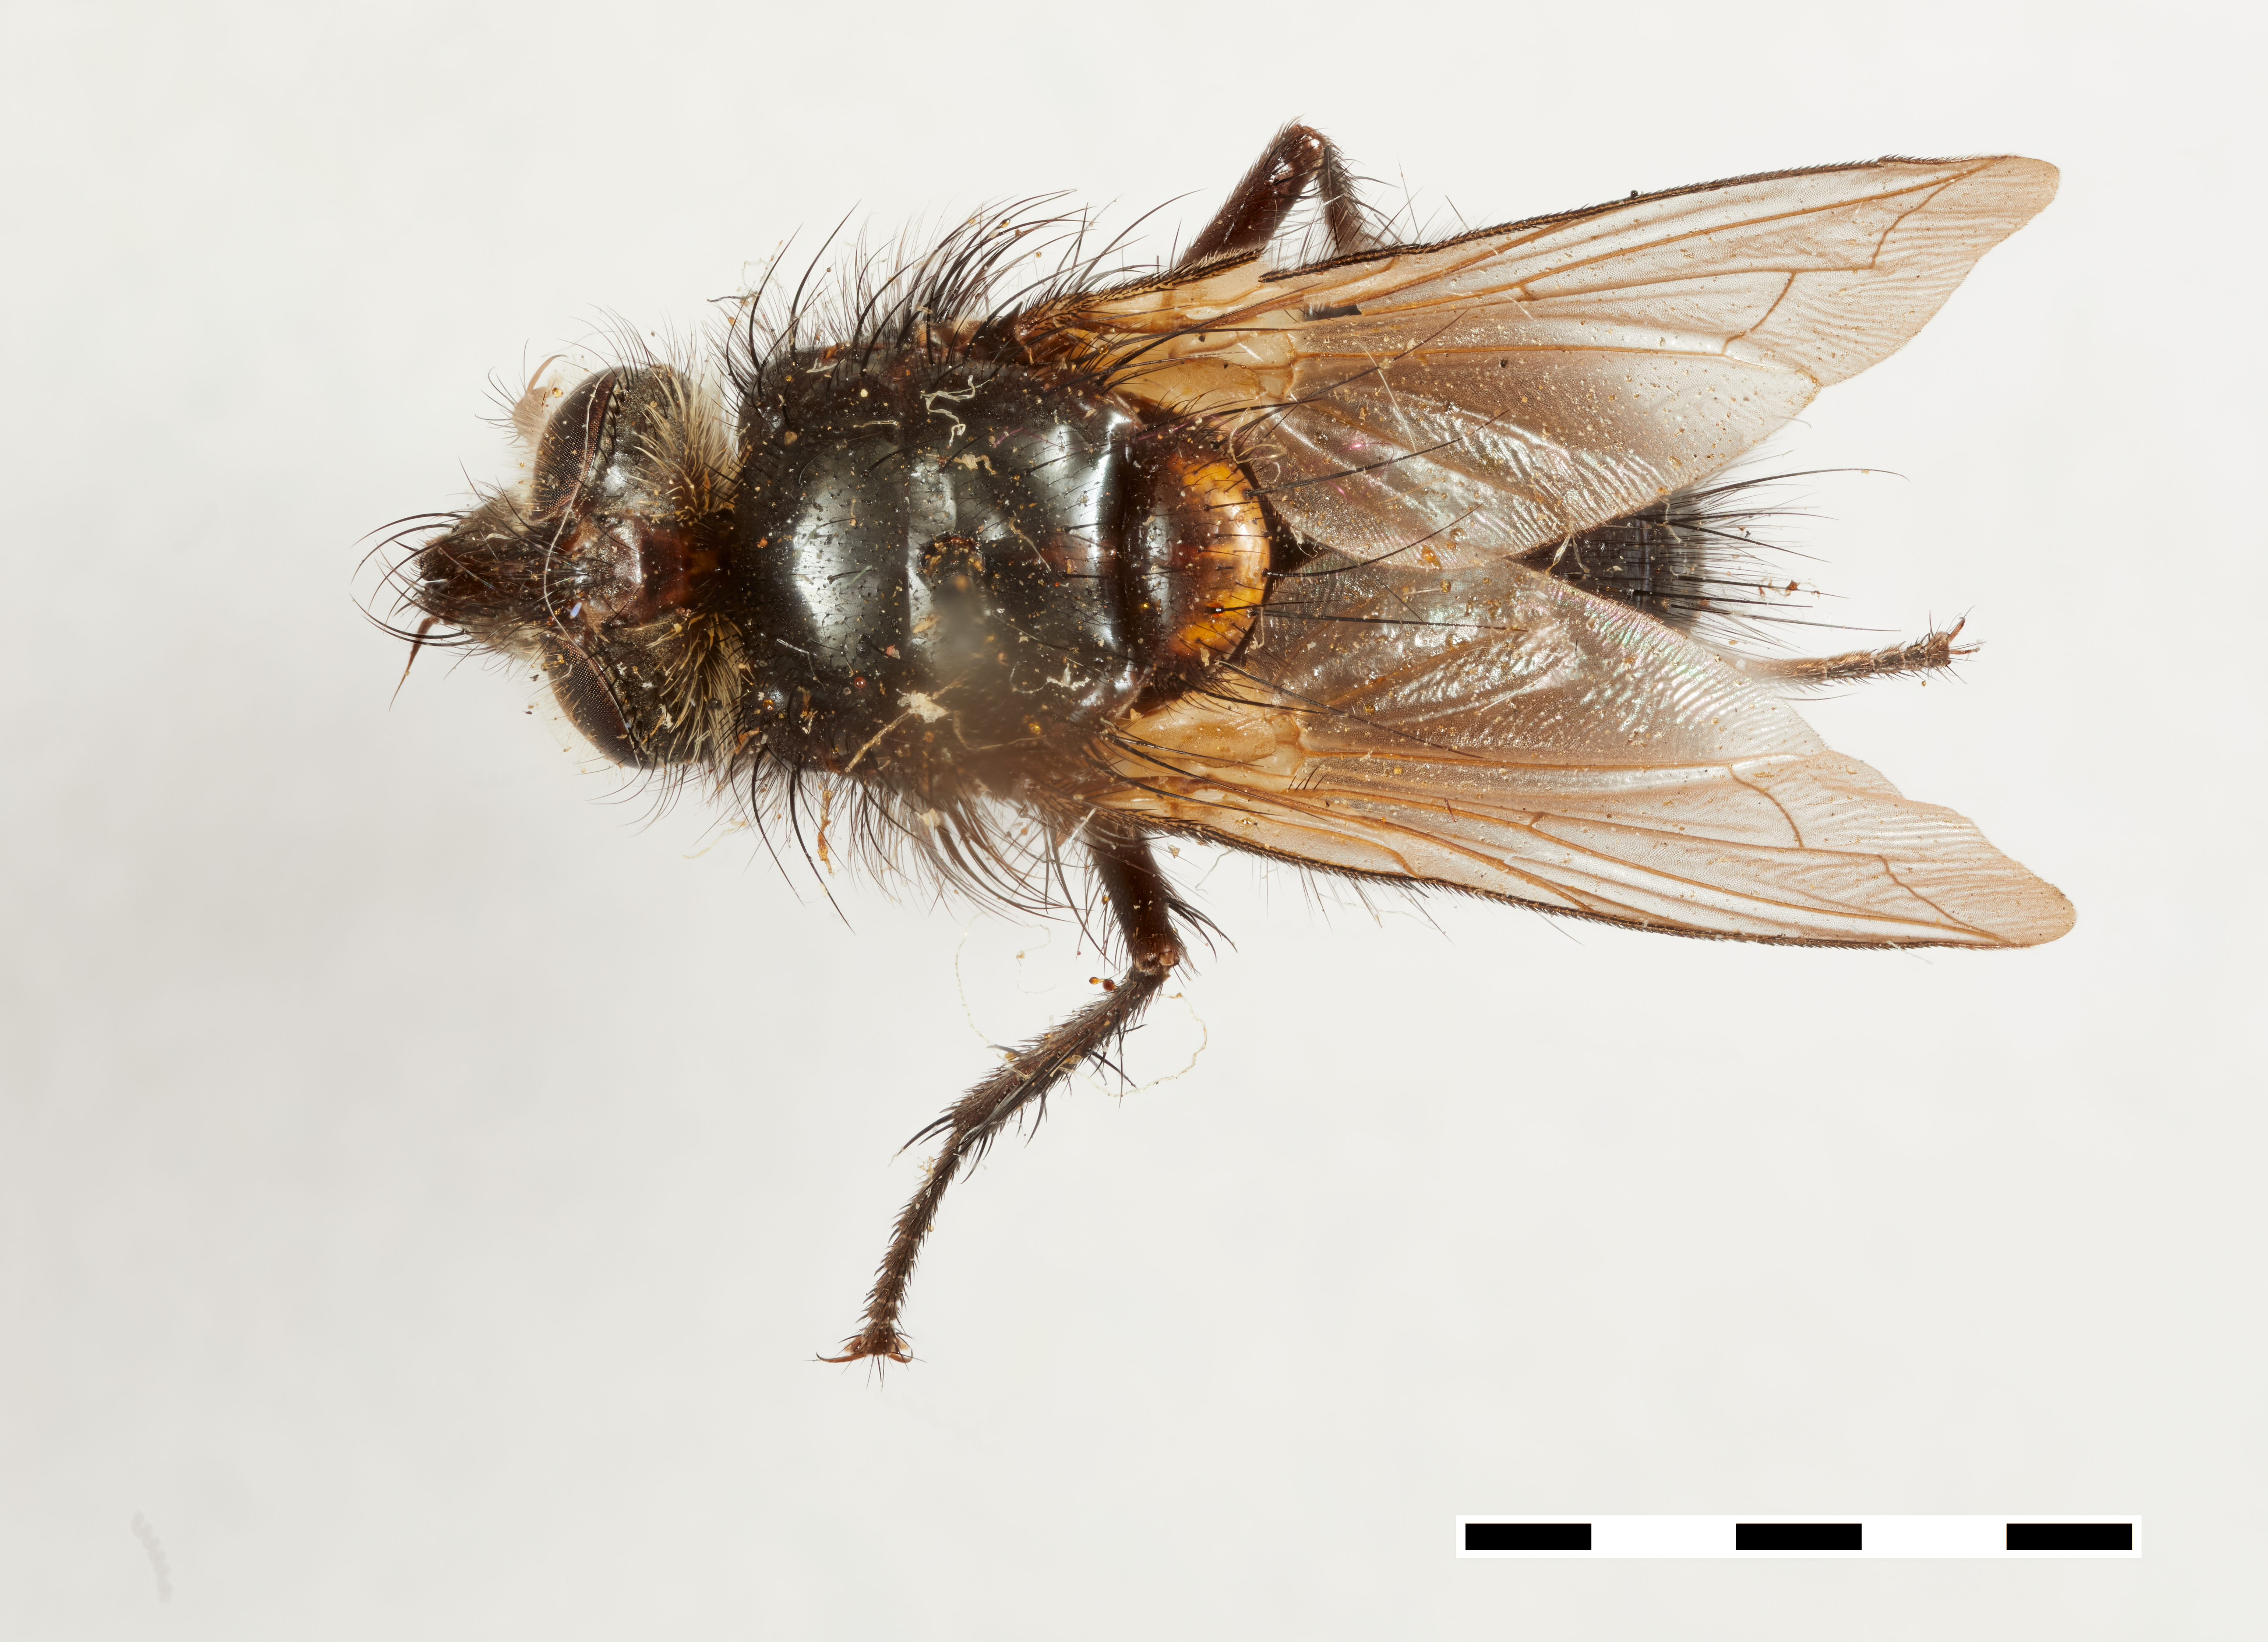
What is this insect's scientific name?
Okanagania hirta
